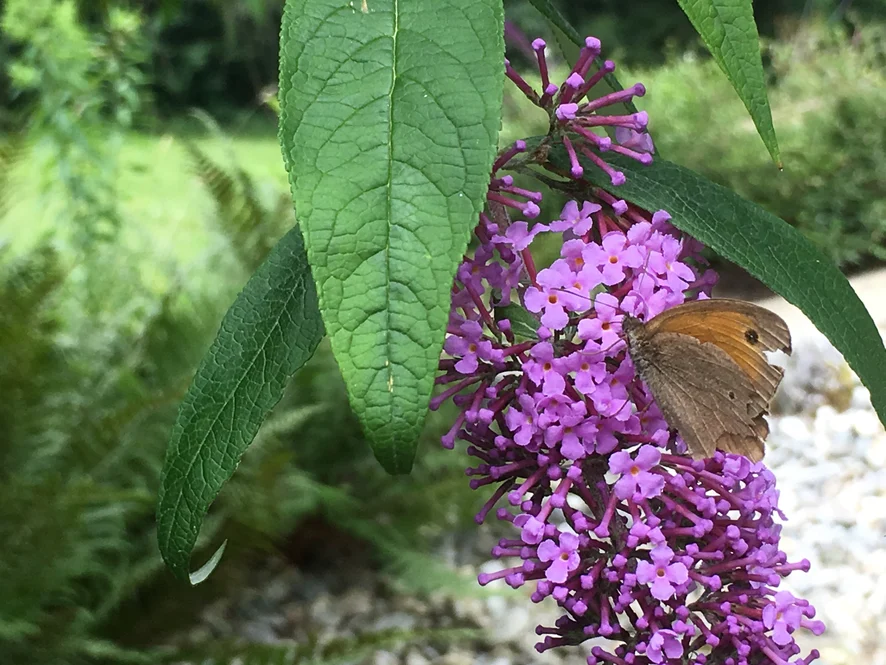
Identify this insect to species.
Maniola jurtina
